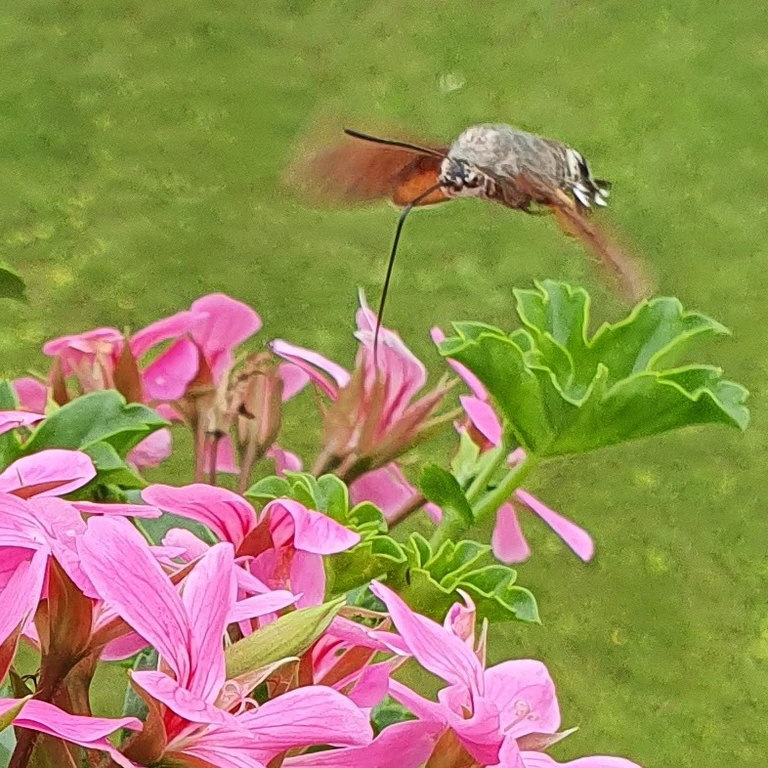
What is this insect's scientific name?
Macroglossum stellatarum
